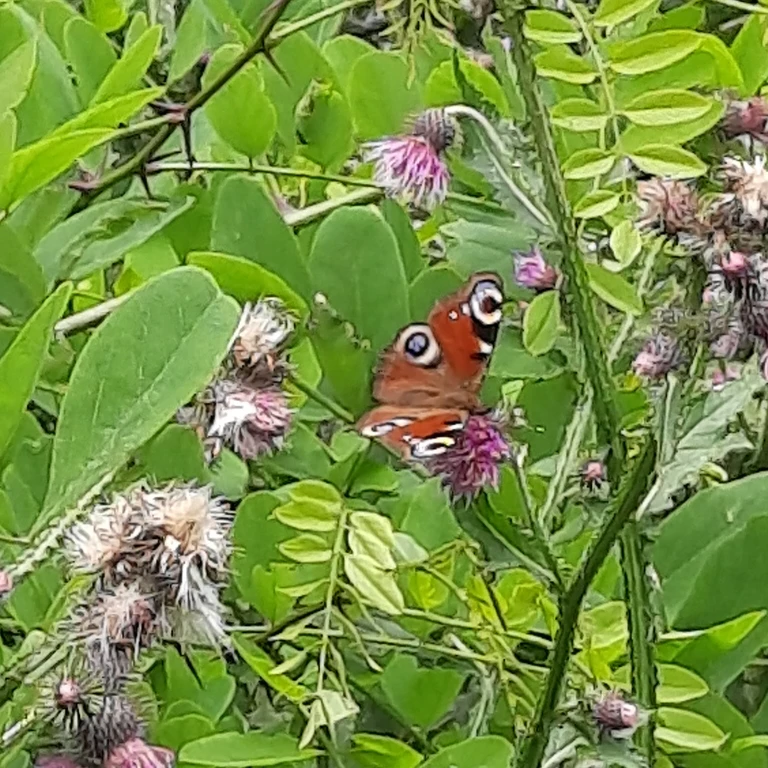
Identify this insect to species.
Aglais io
